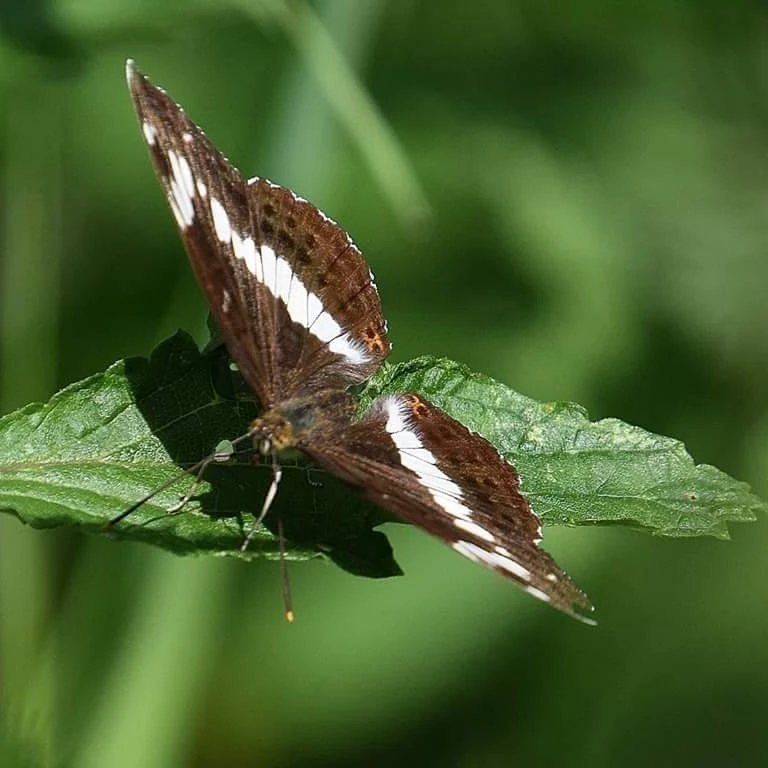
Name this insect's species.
Limenitis camilla (also Ladoga camilla)
